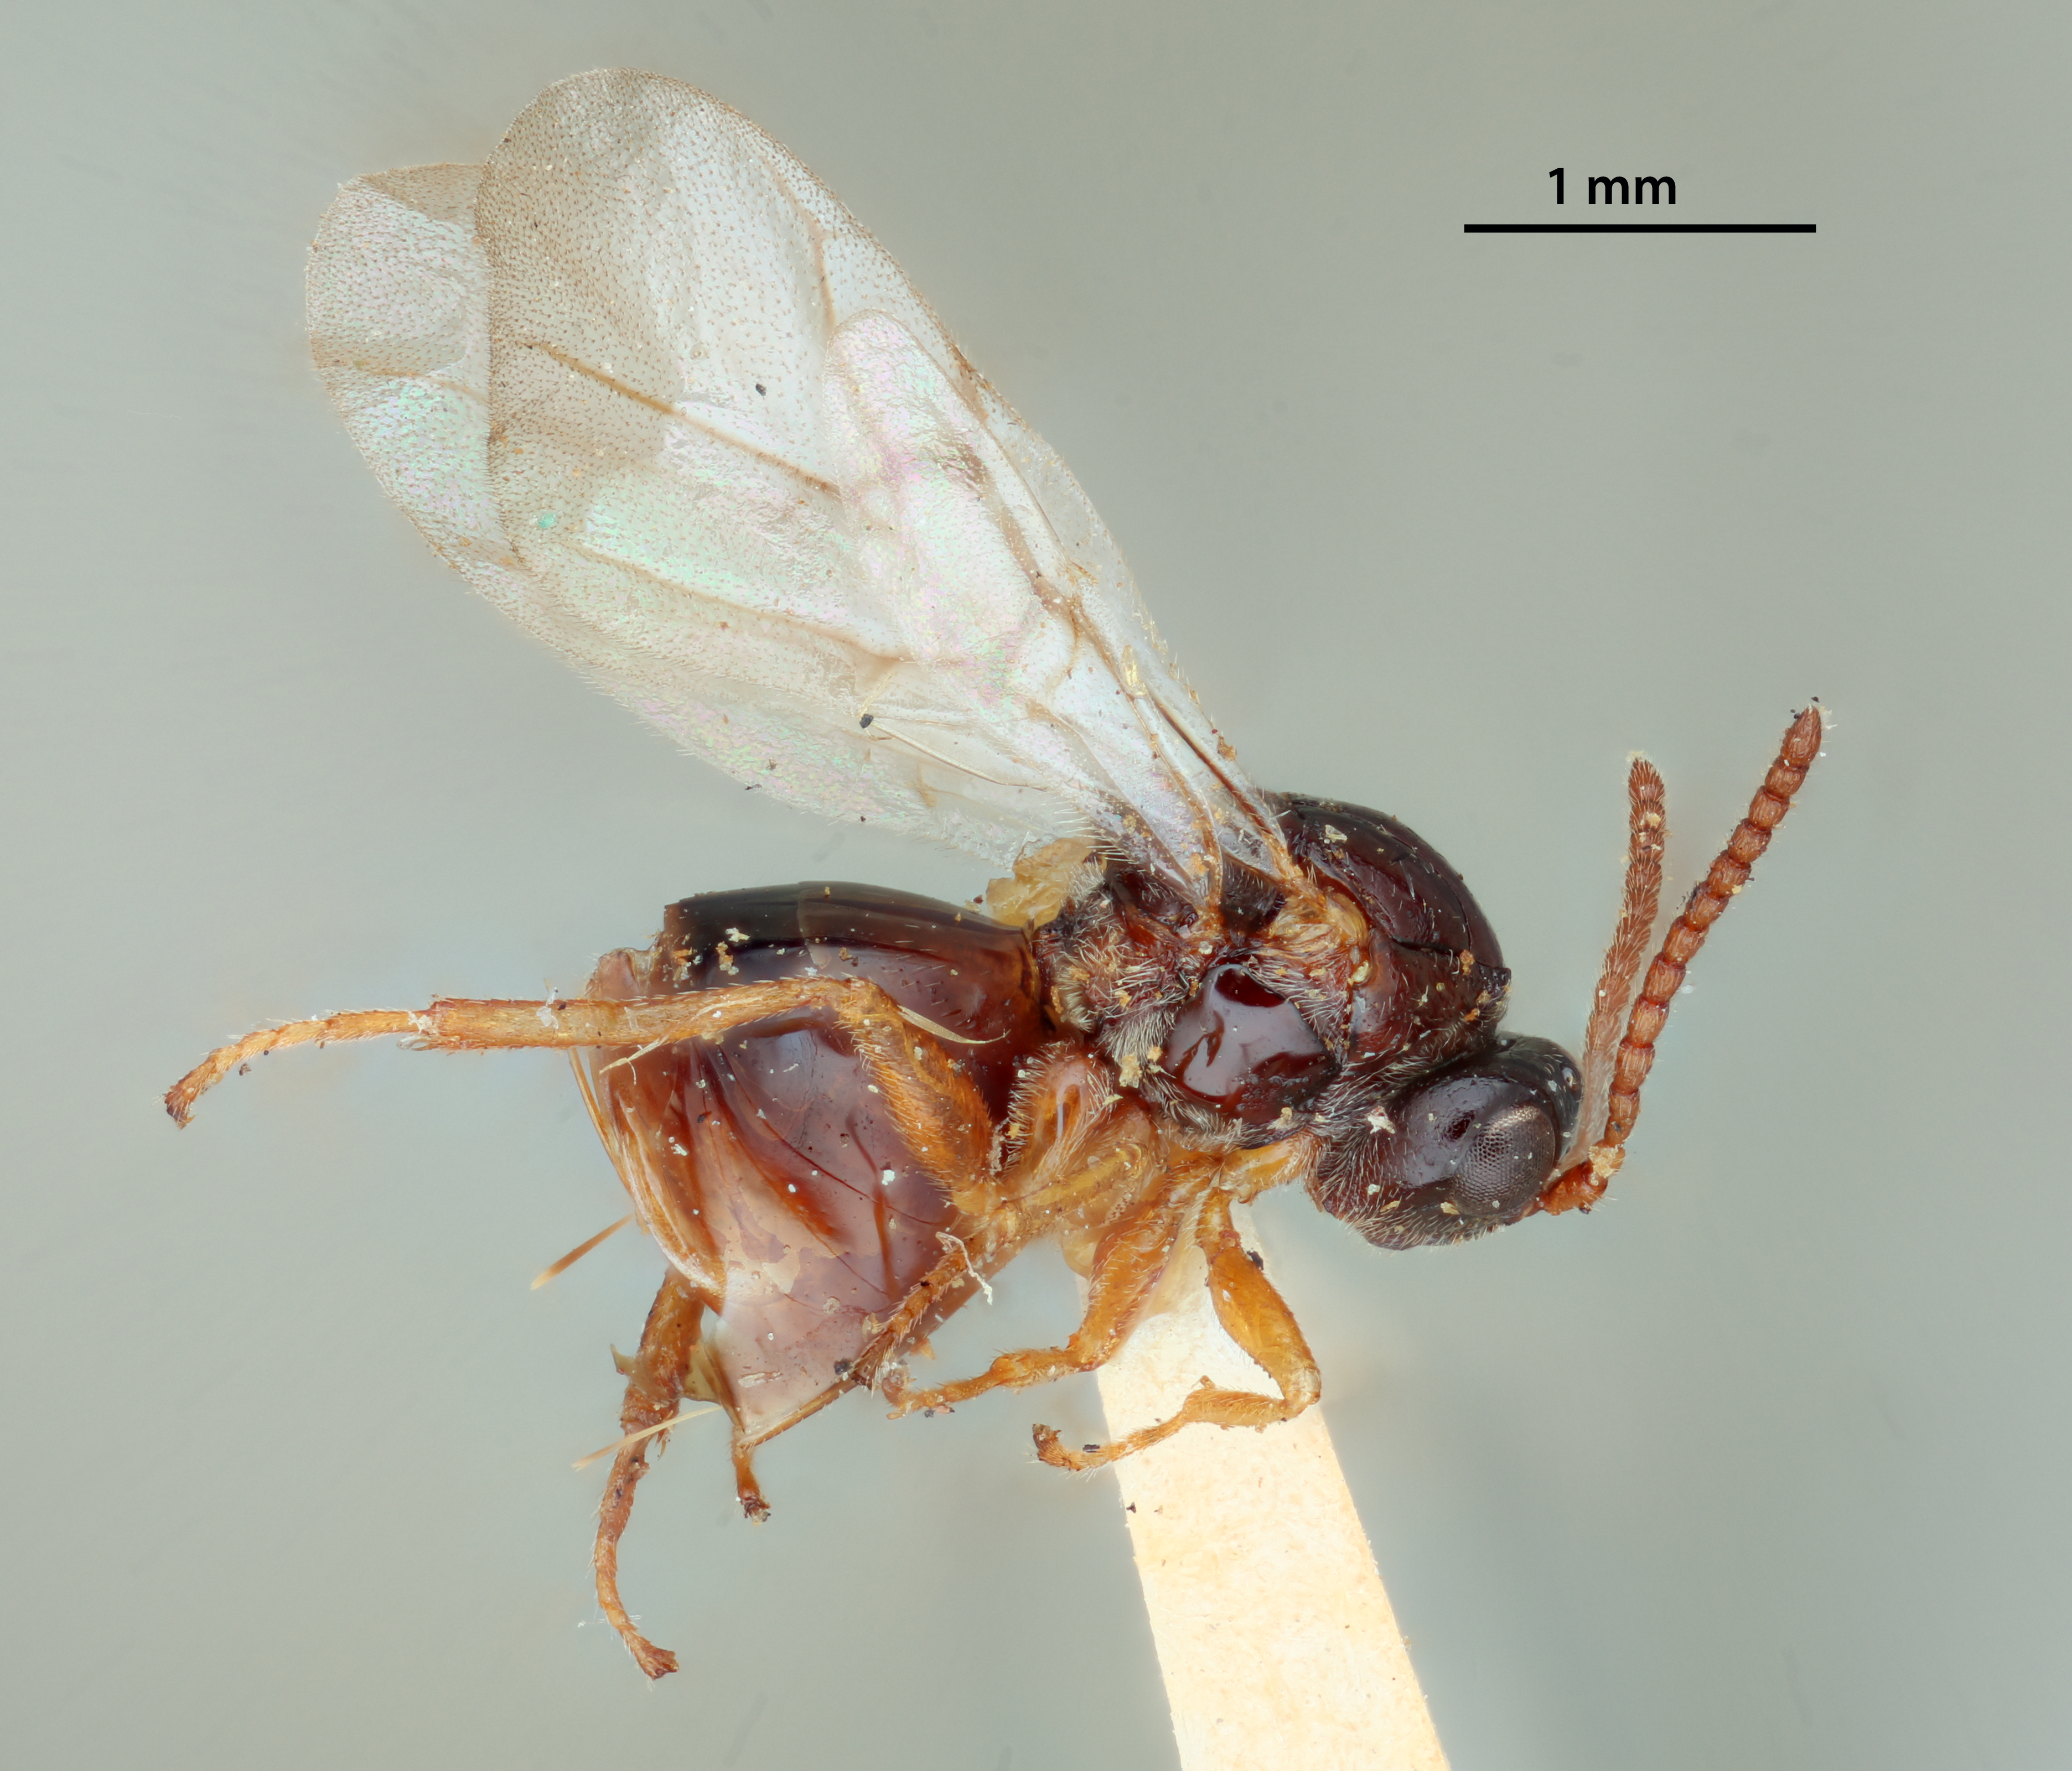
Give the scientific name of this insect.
Diastrophus smilacis
